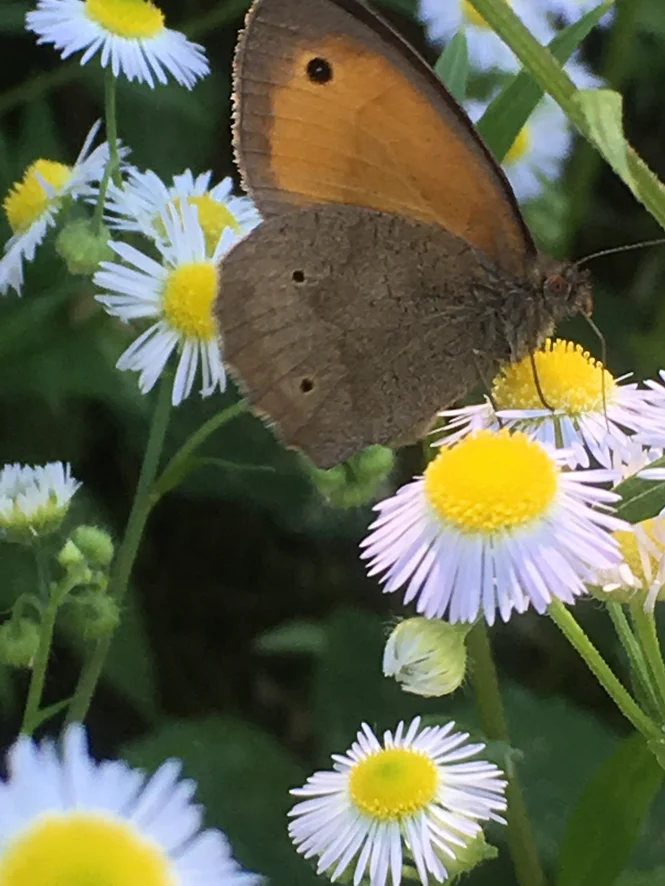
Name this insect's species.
Maniola jurtina
